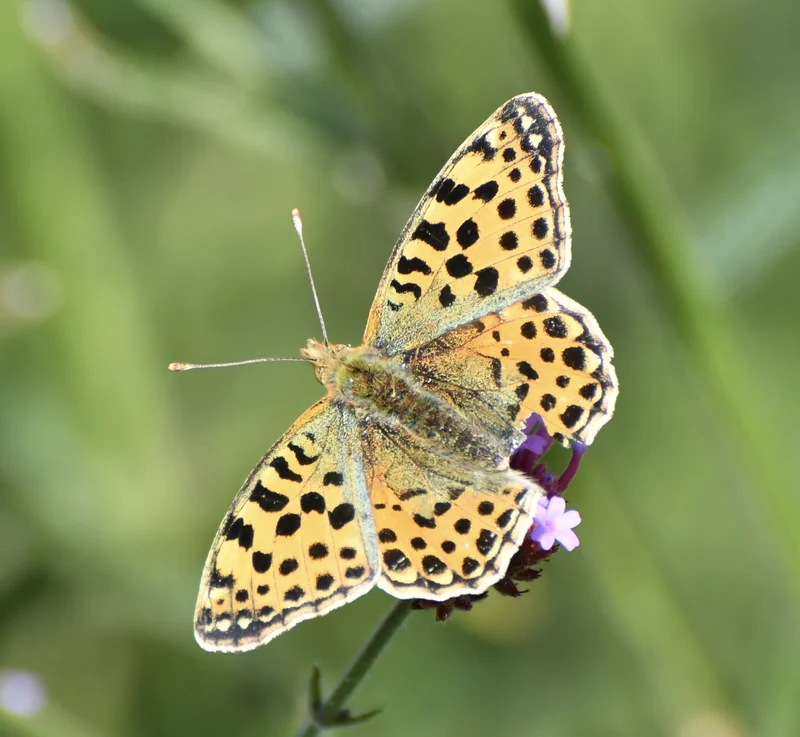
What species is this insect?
Issoria lathonia
